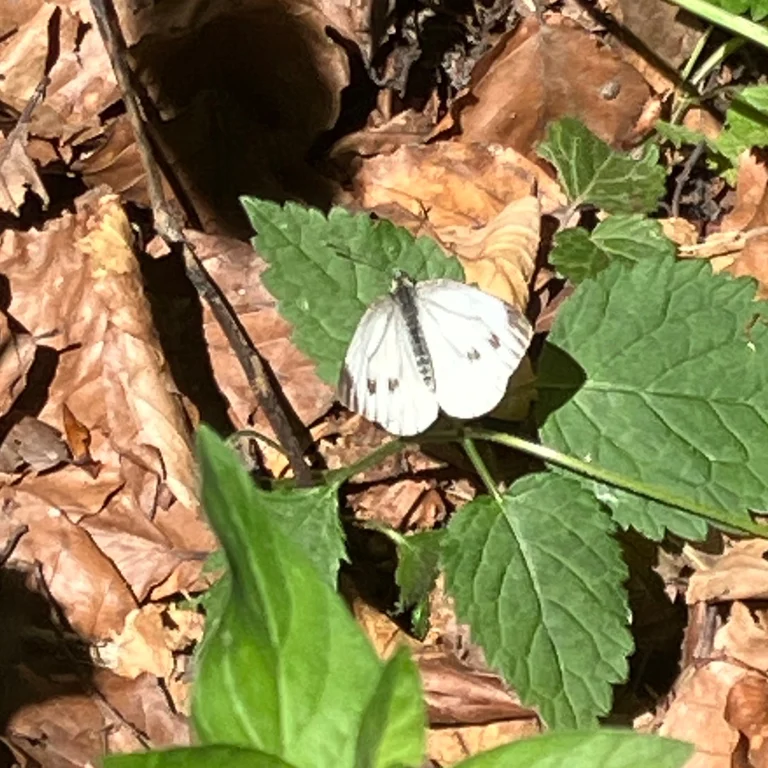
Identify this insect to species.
Pieris napi
